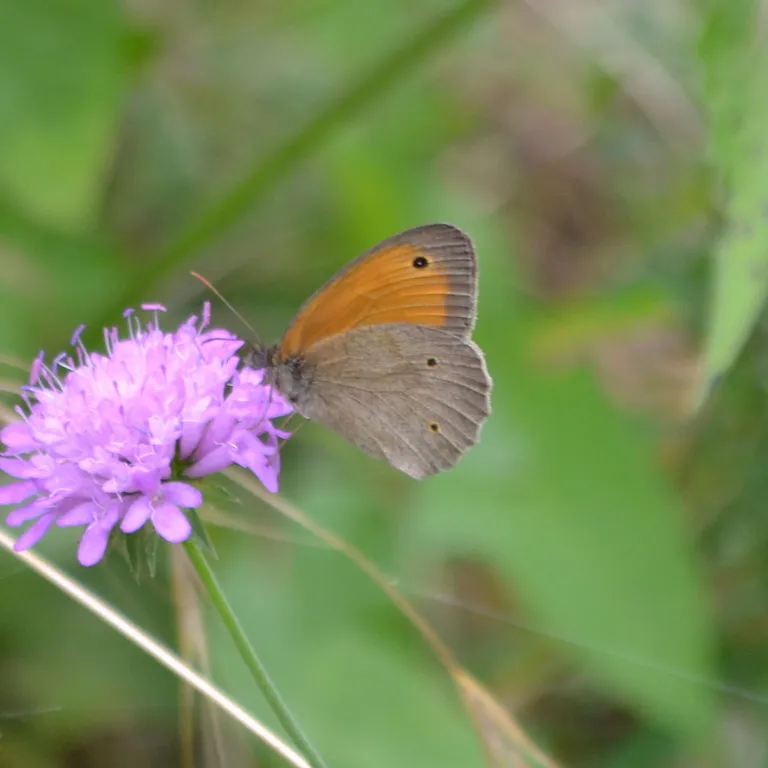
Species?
Maniola jurtina
